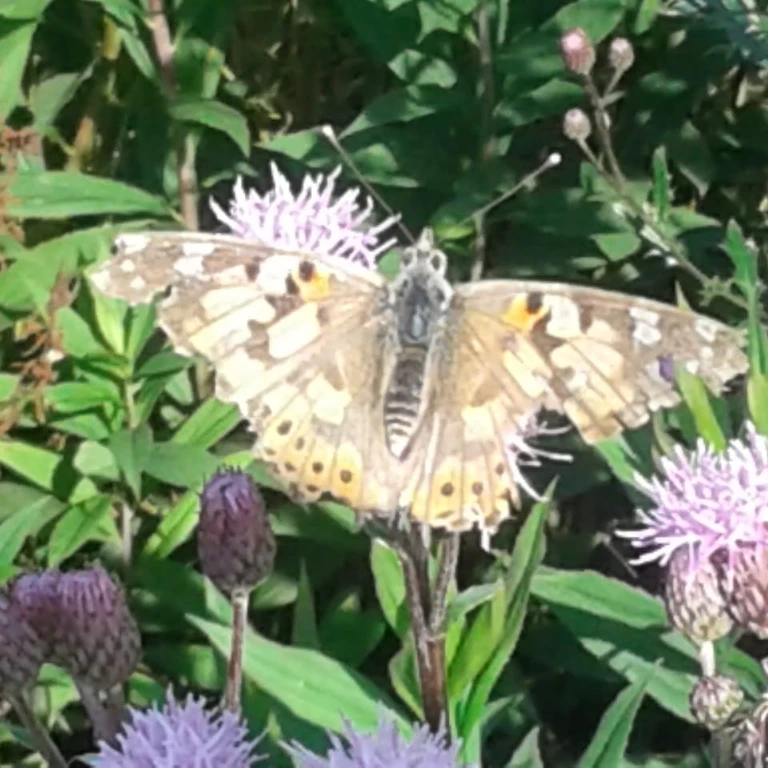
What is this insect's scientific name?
Vanessa cardui
